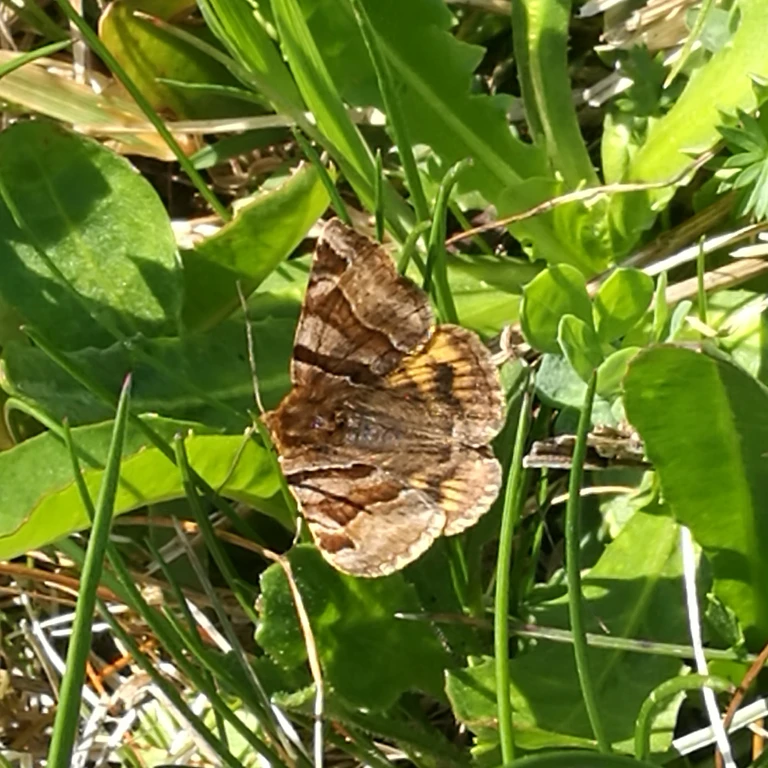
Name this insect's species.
Euclidia glyphica
